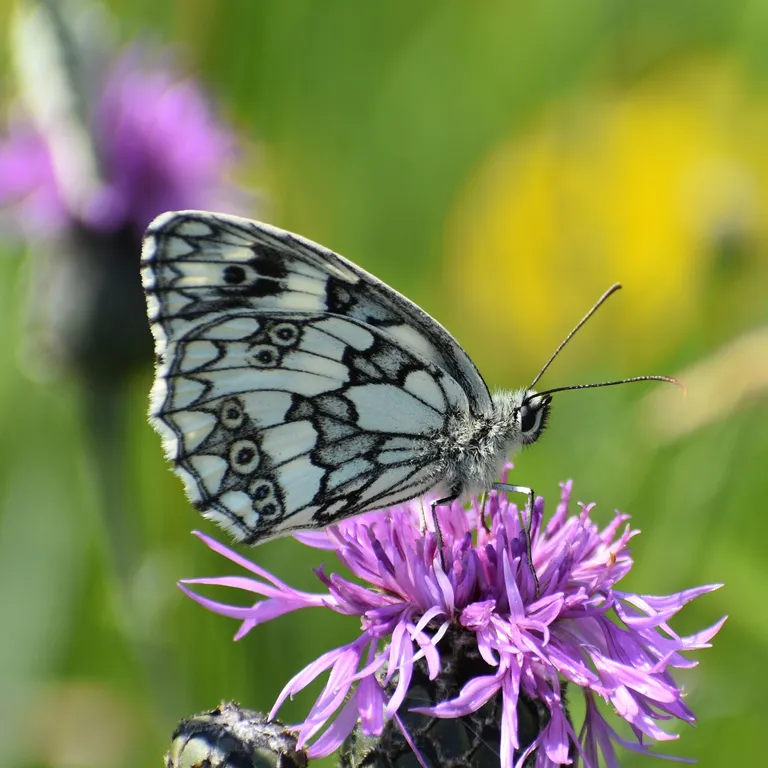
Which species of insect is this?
Melanargia galathea
